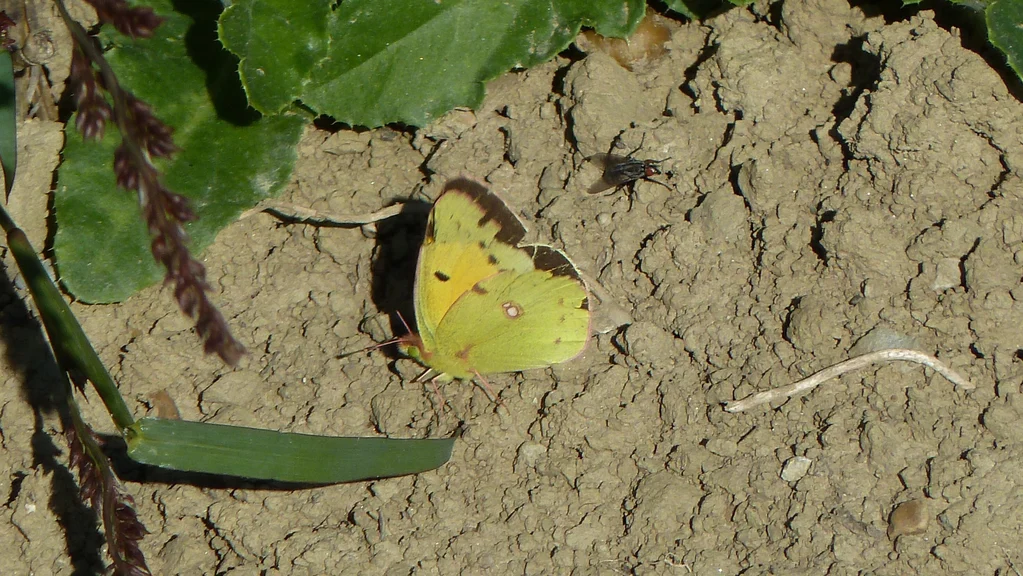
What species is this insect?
Colias croceus
